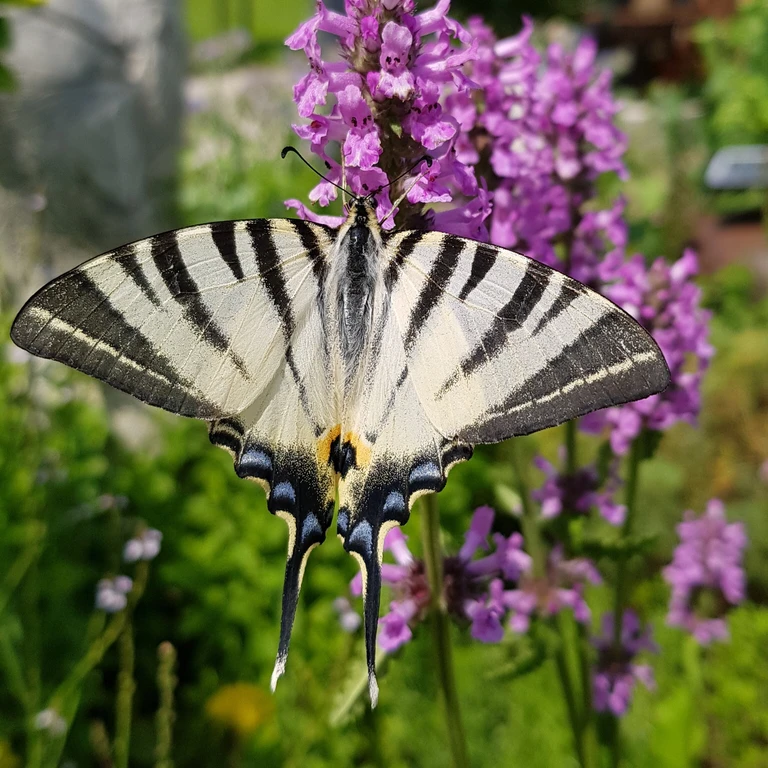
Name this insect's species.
Iphiclides podalirius
